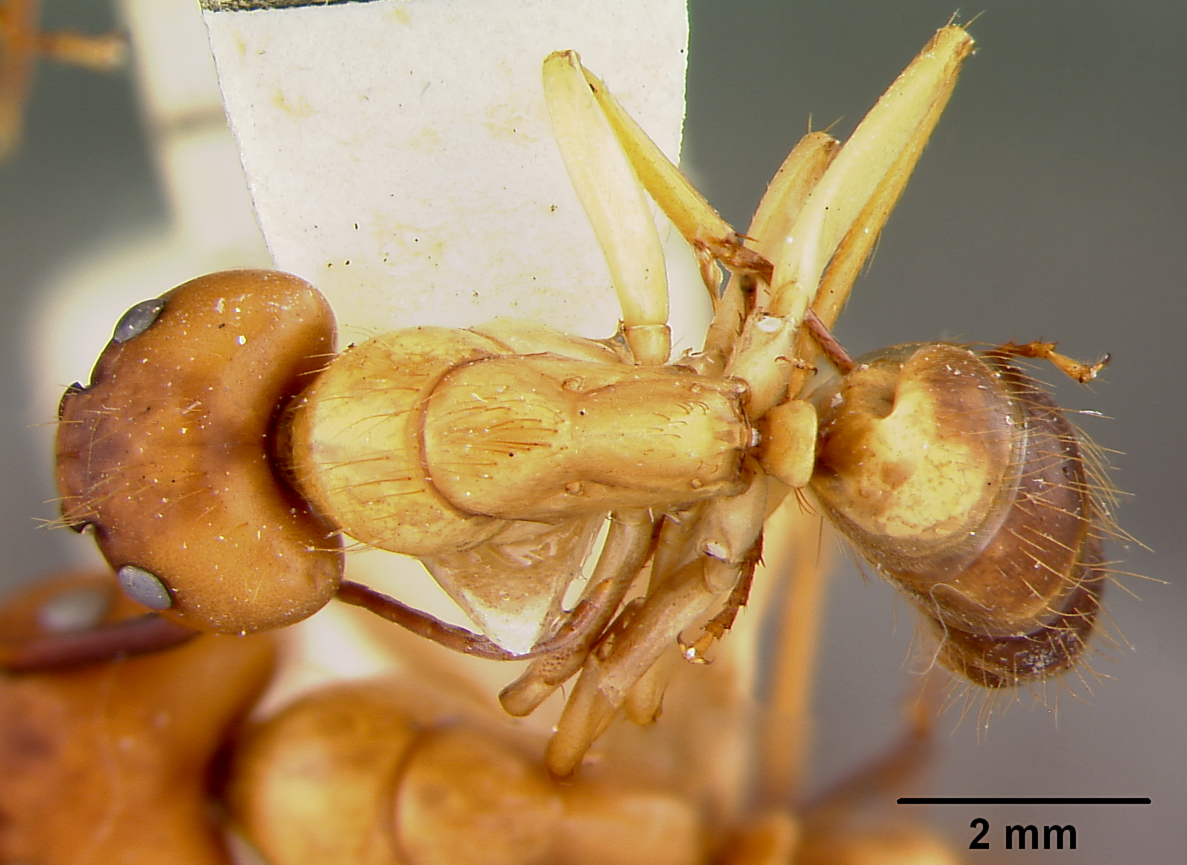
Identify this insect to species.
Camponotus abdominalis
